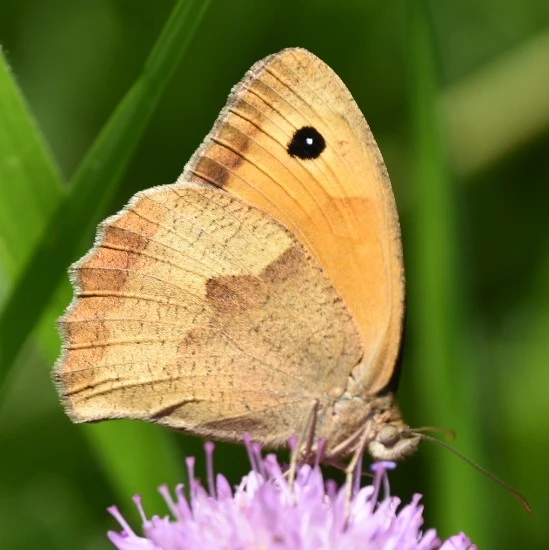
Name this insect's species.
Maniola jurtina
